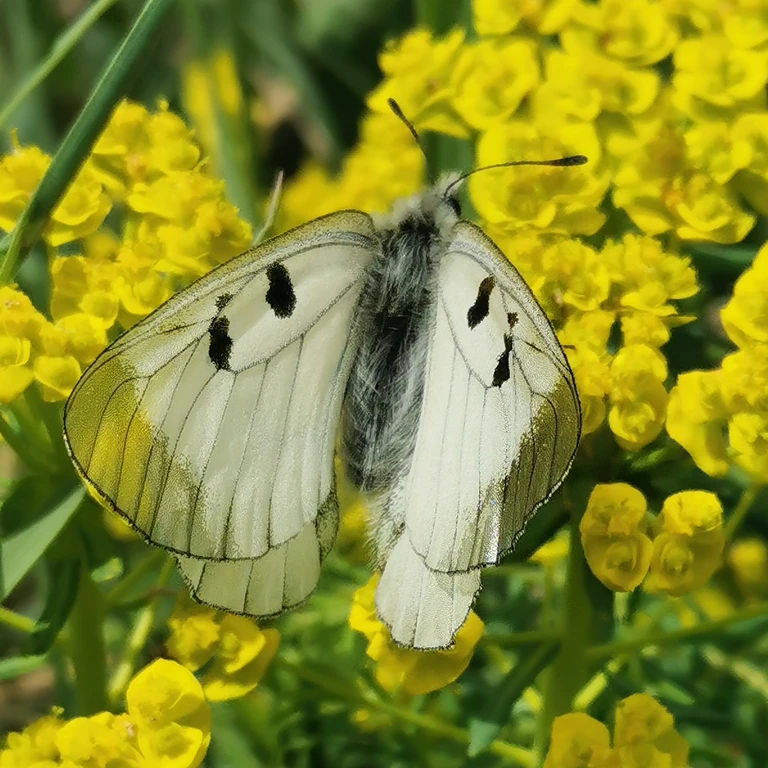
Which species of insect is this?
Parnassius mnemosyne
